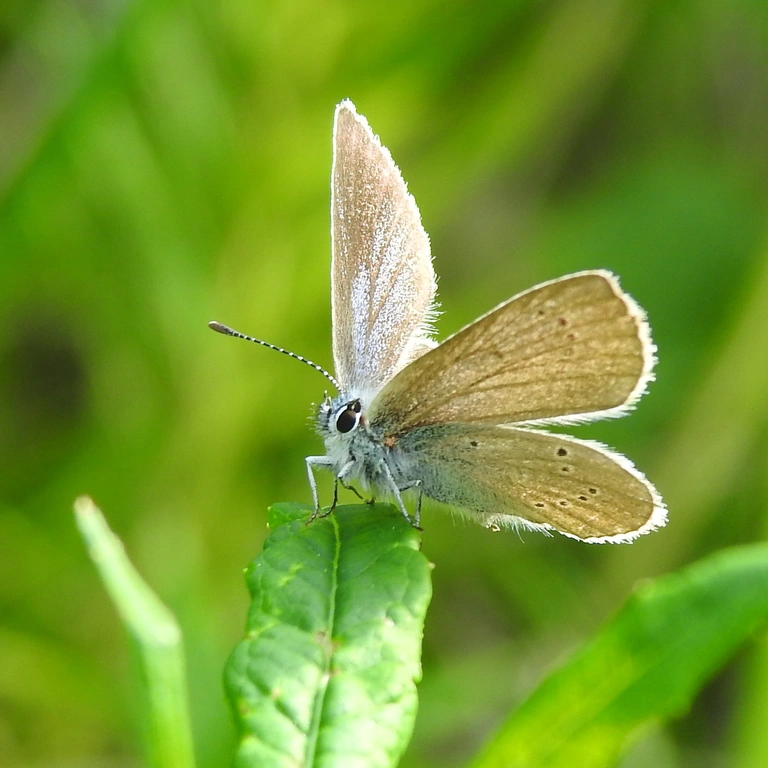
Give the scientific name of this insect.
Cyaniris semiargus
